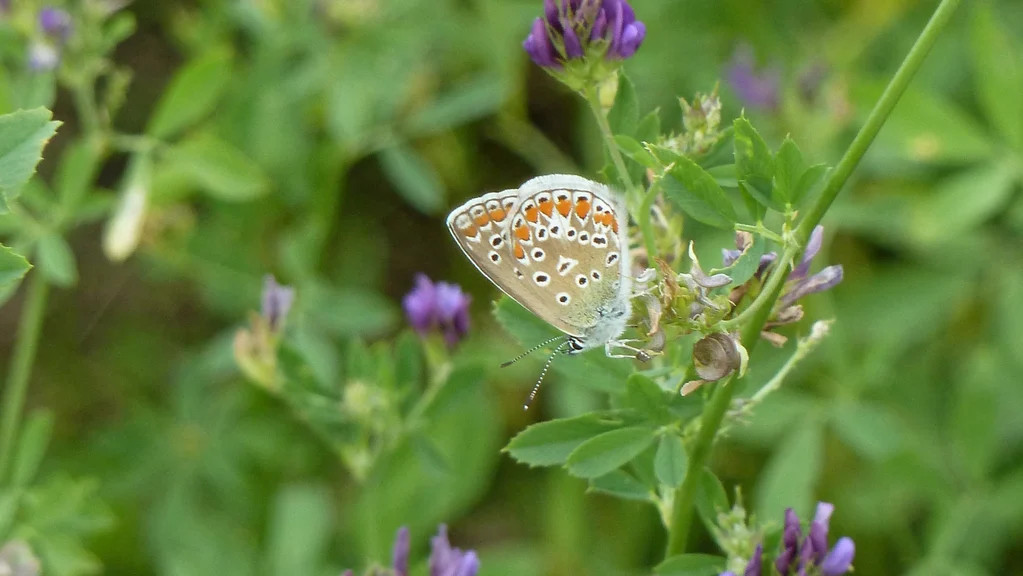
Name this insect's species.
Polyommatus icarus
